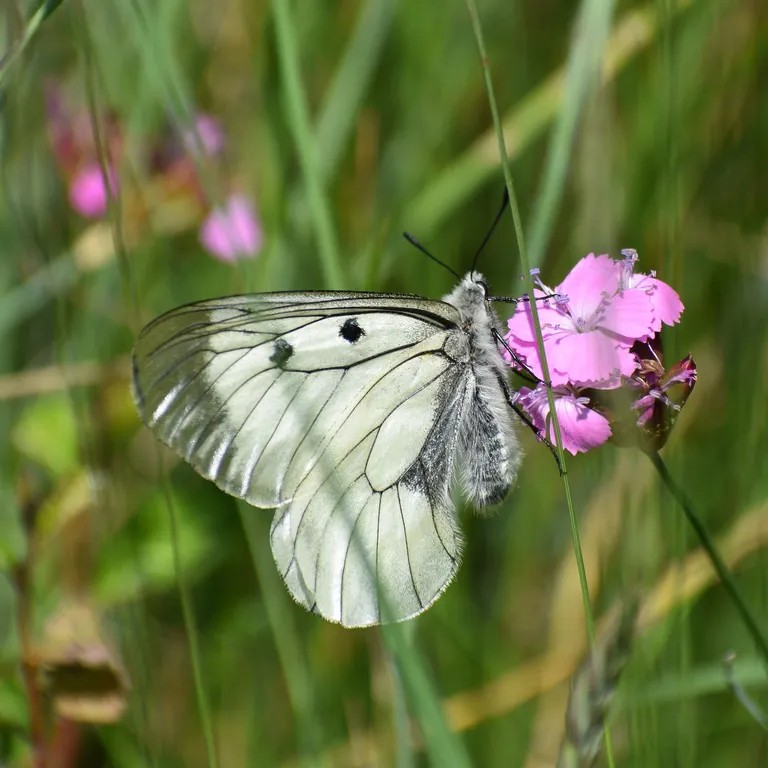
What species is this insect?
Parnassius mnemosyne
